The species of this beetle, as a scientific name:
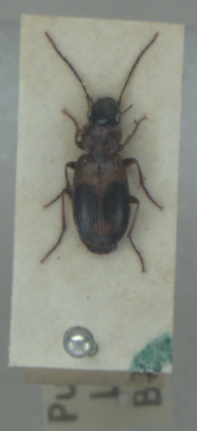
Badister unipustulatus
